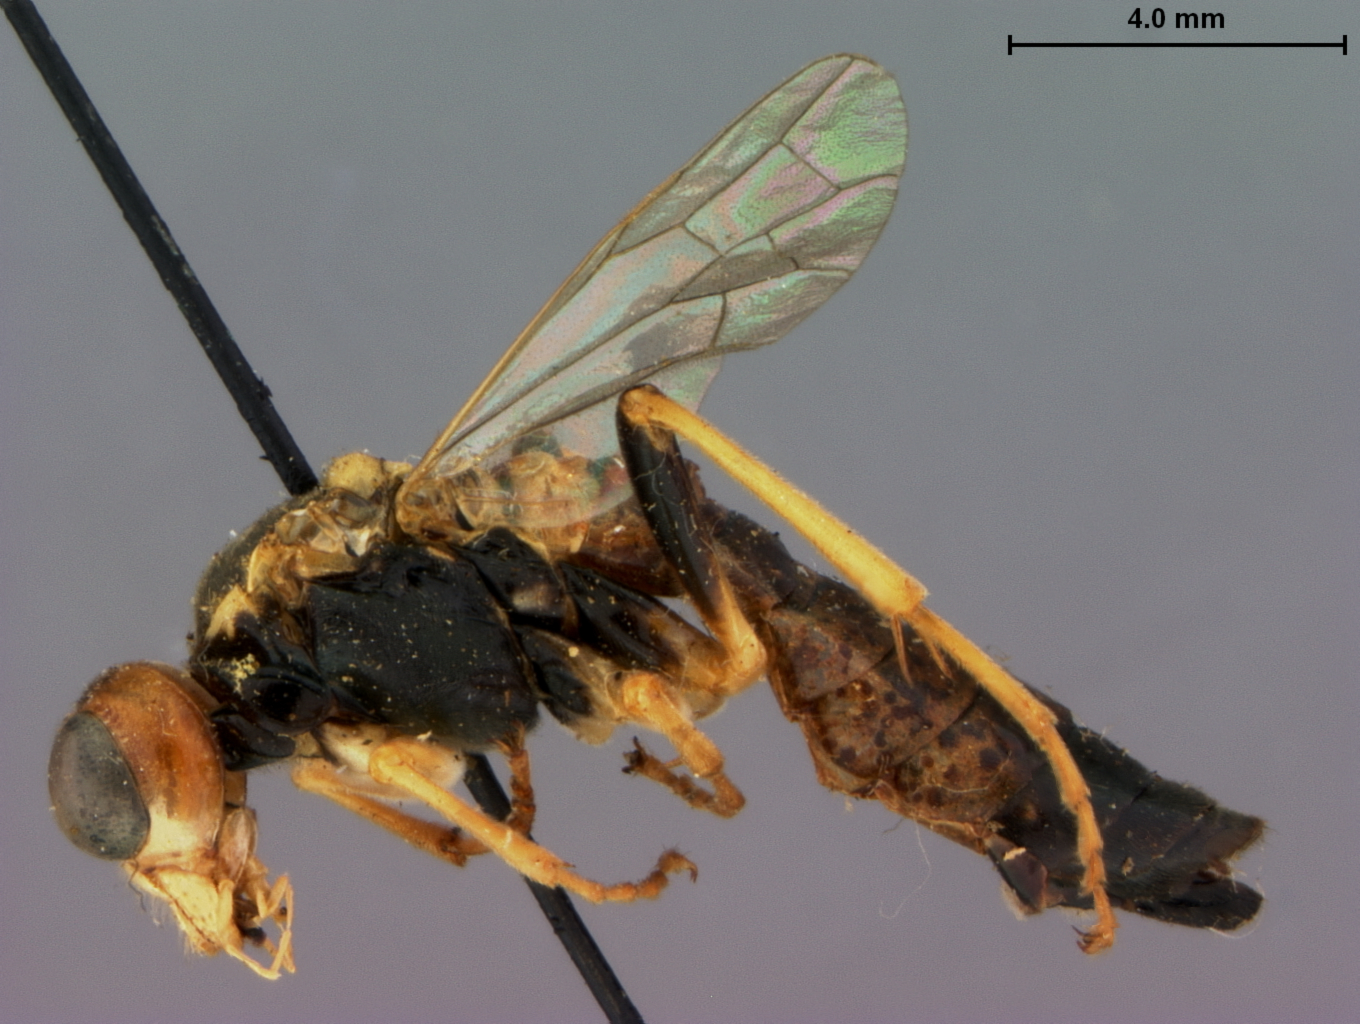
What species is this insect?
Tenthredella hakonensis
